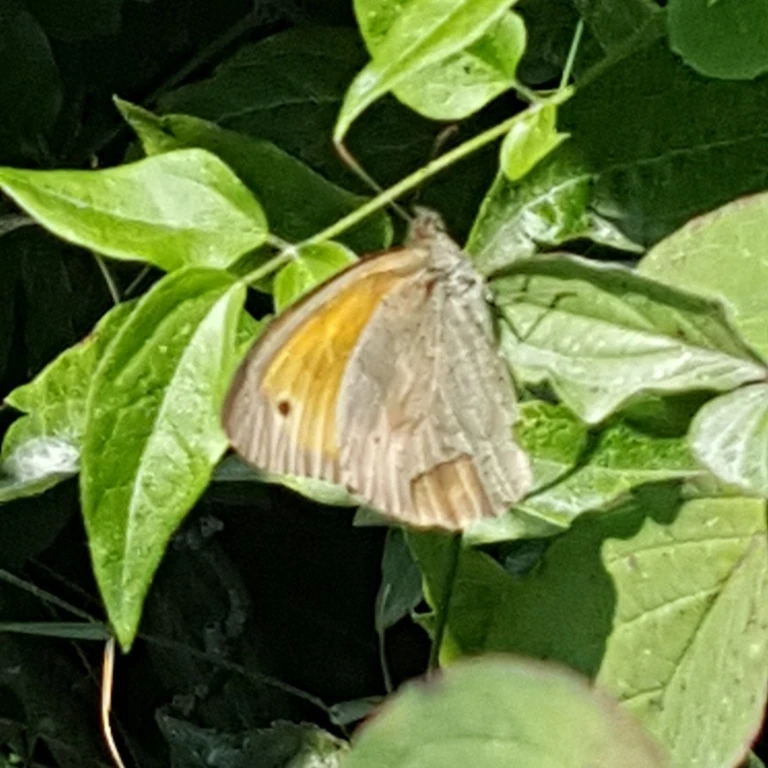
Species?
Maniola jurtina
